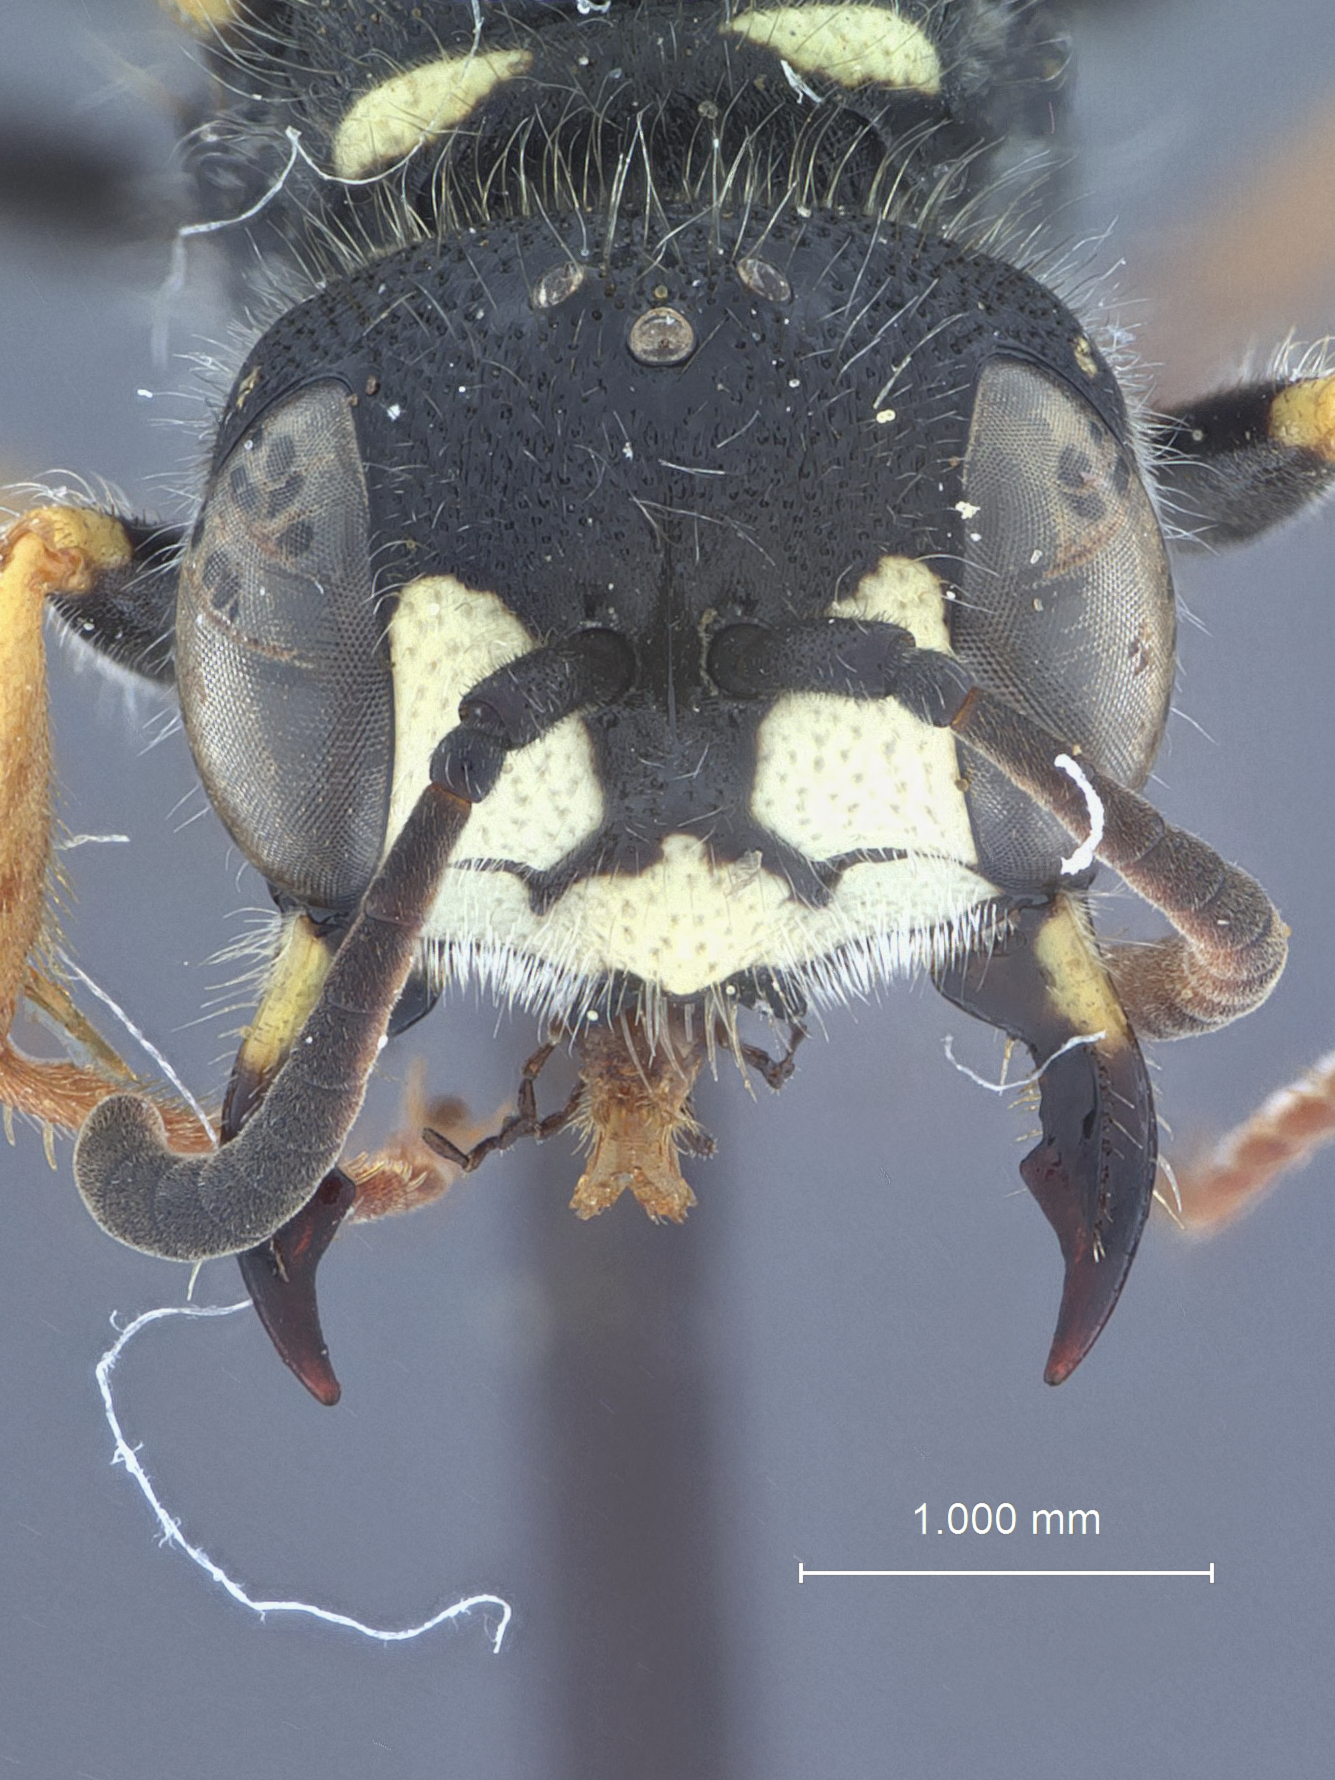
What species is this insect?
Cerceris atlacomulca
